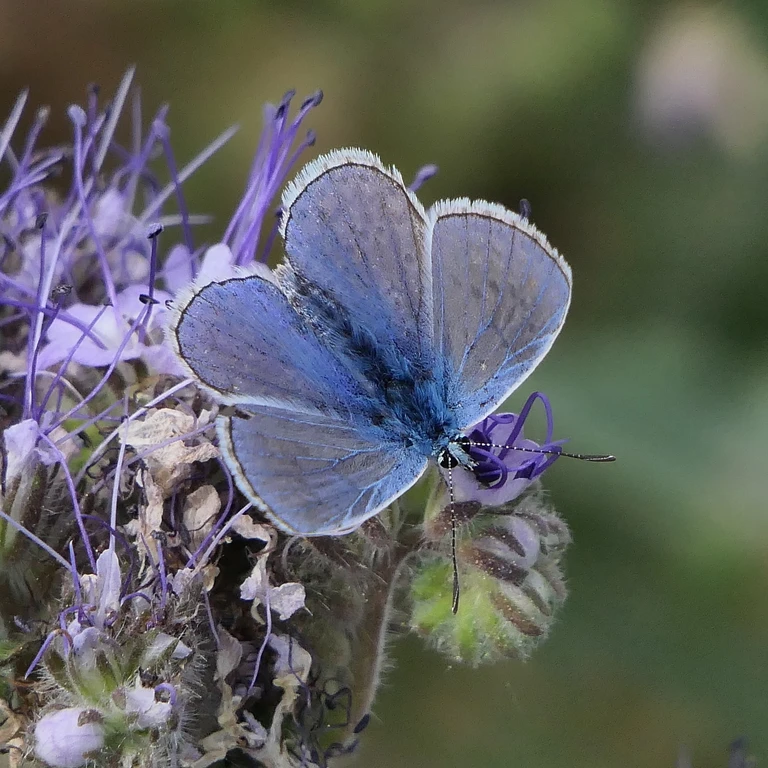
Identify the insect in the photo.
Polyommatus icarus
